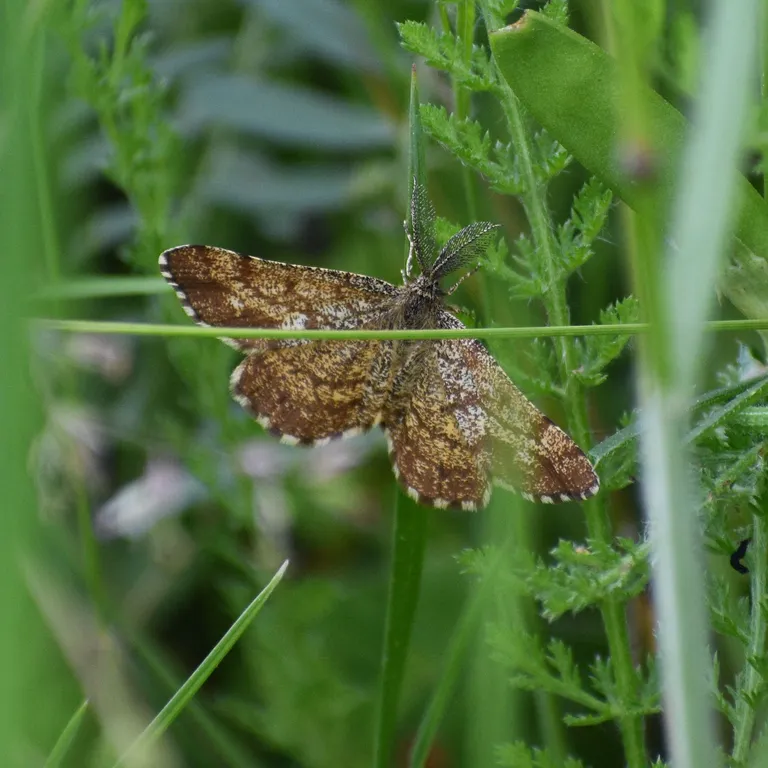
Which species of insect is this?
Ematurga atomaria
